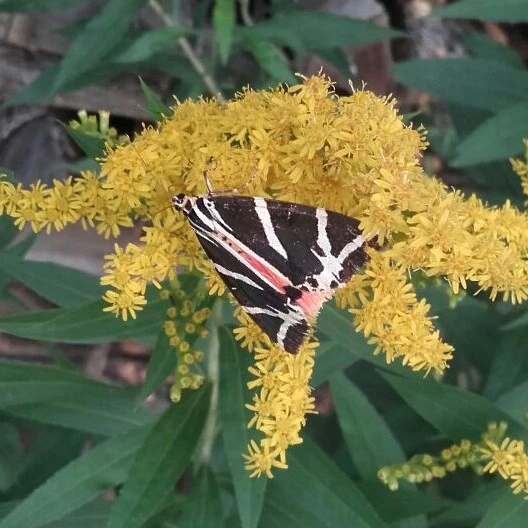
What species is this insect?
Euplagia quadripunctaria
